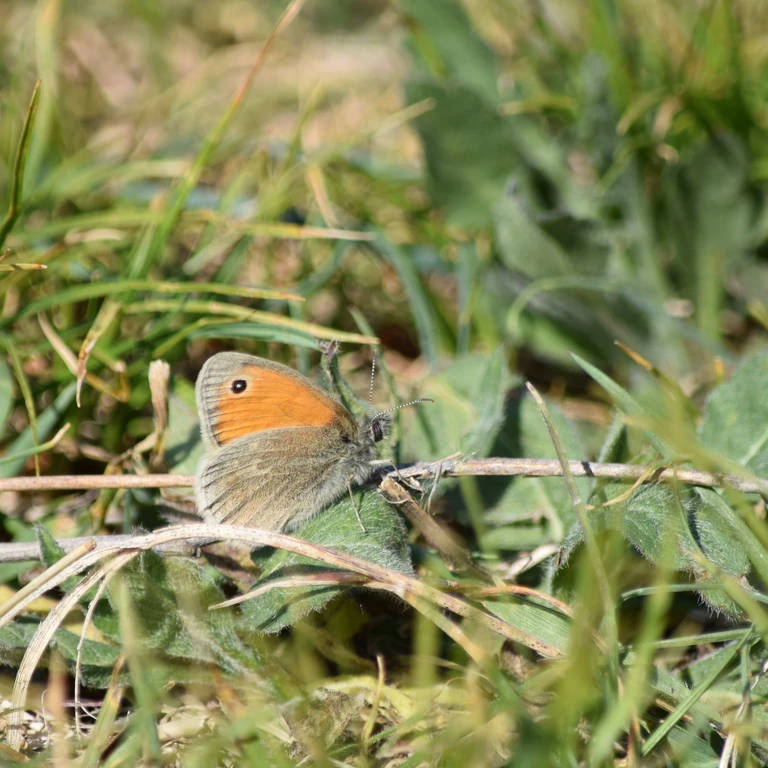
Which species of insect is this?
Coenonympha pamphilus
